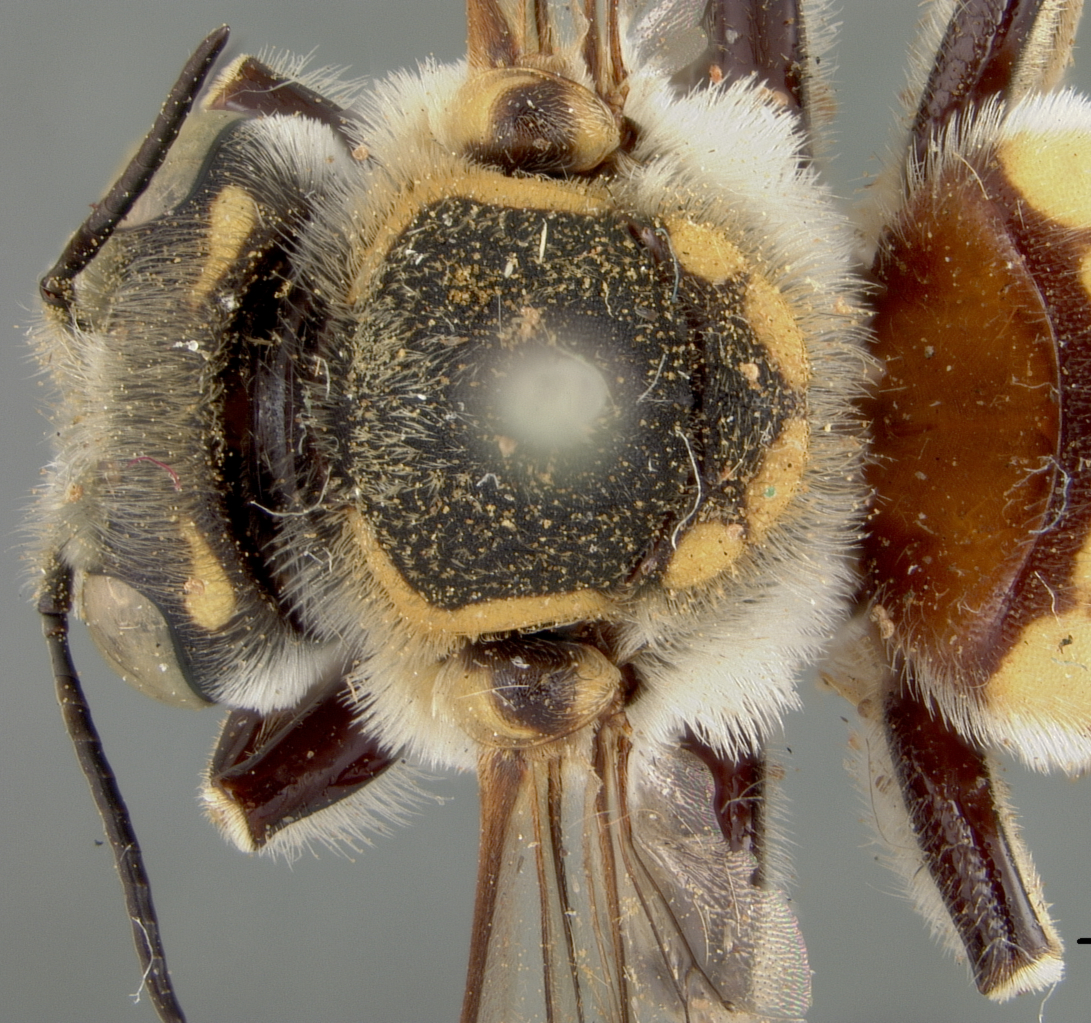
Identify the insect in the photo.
Anthidium porterae
